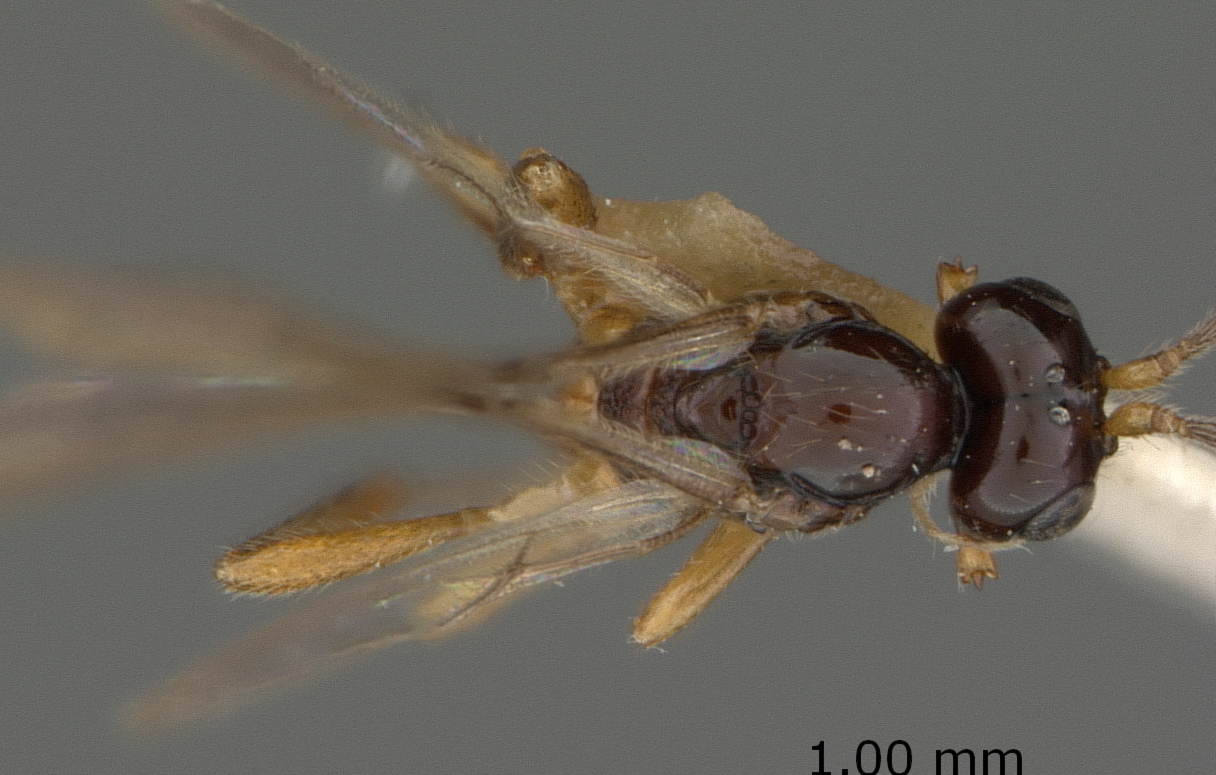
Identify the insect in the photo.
Synaldis altera
